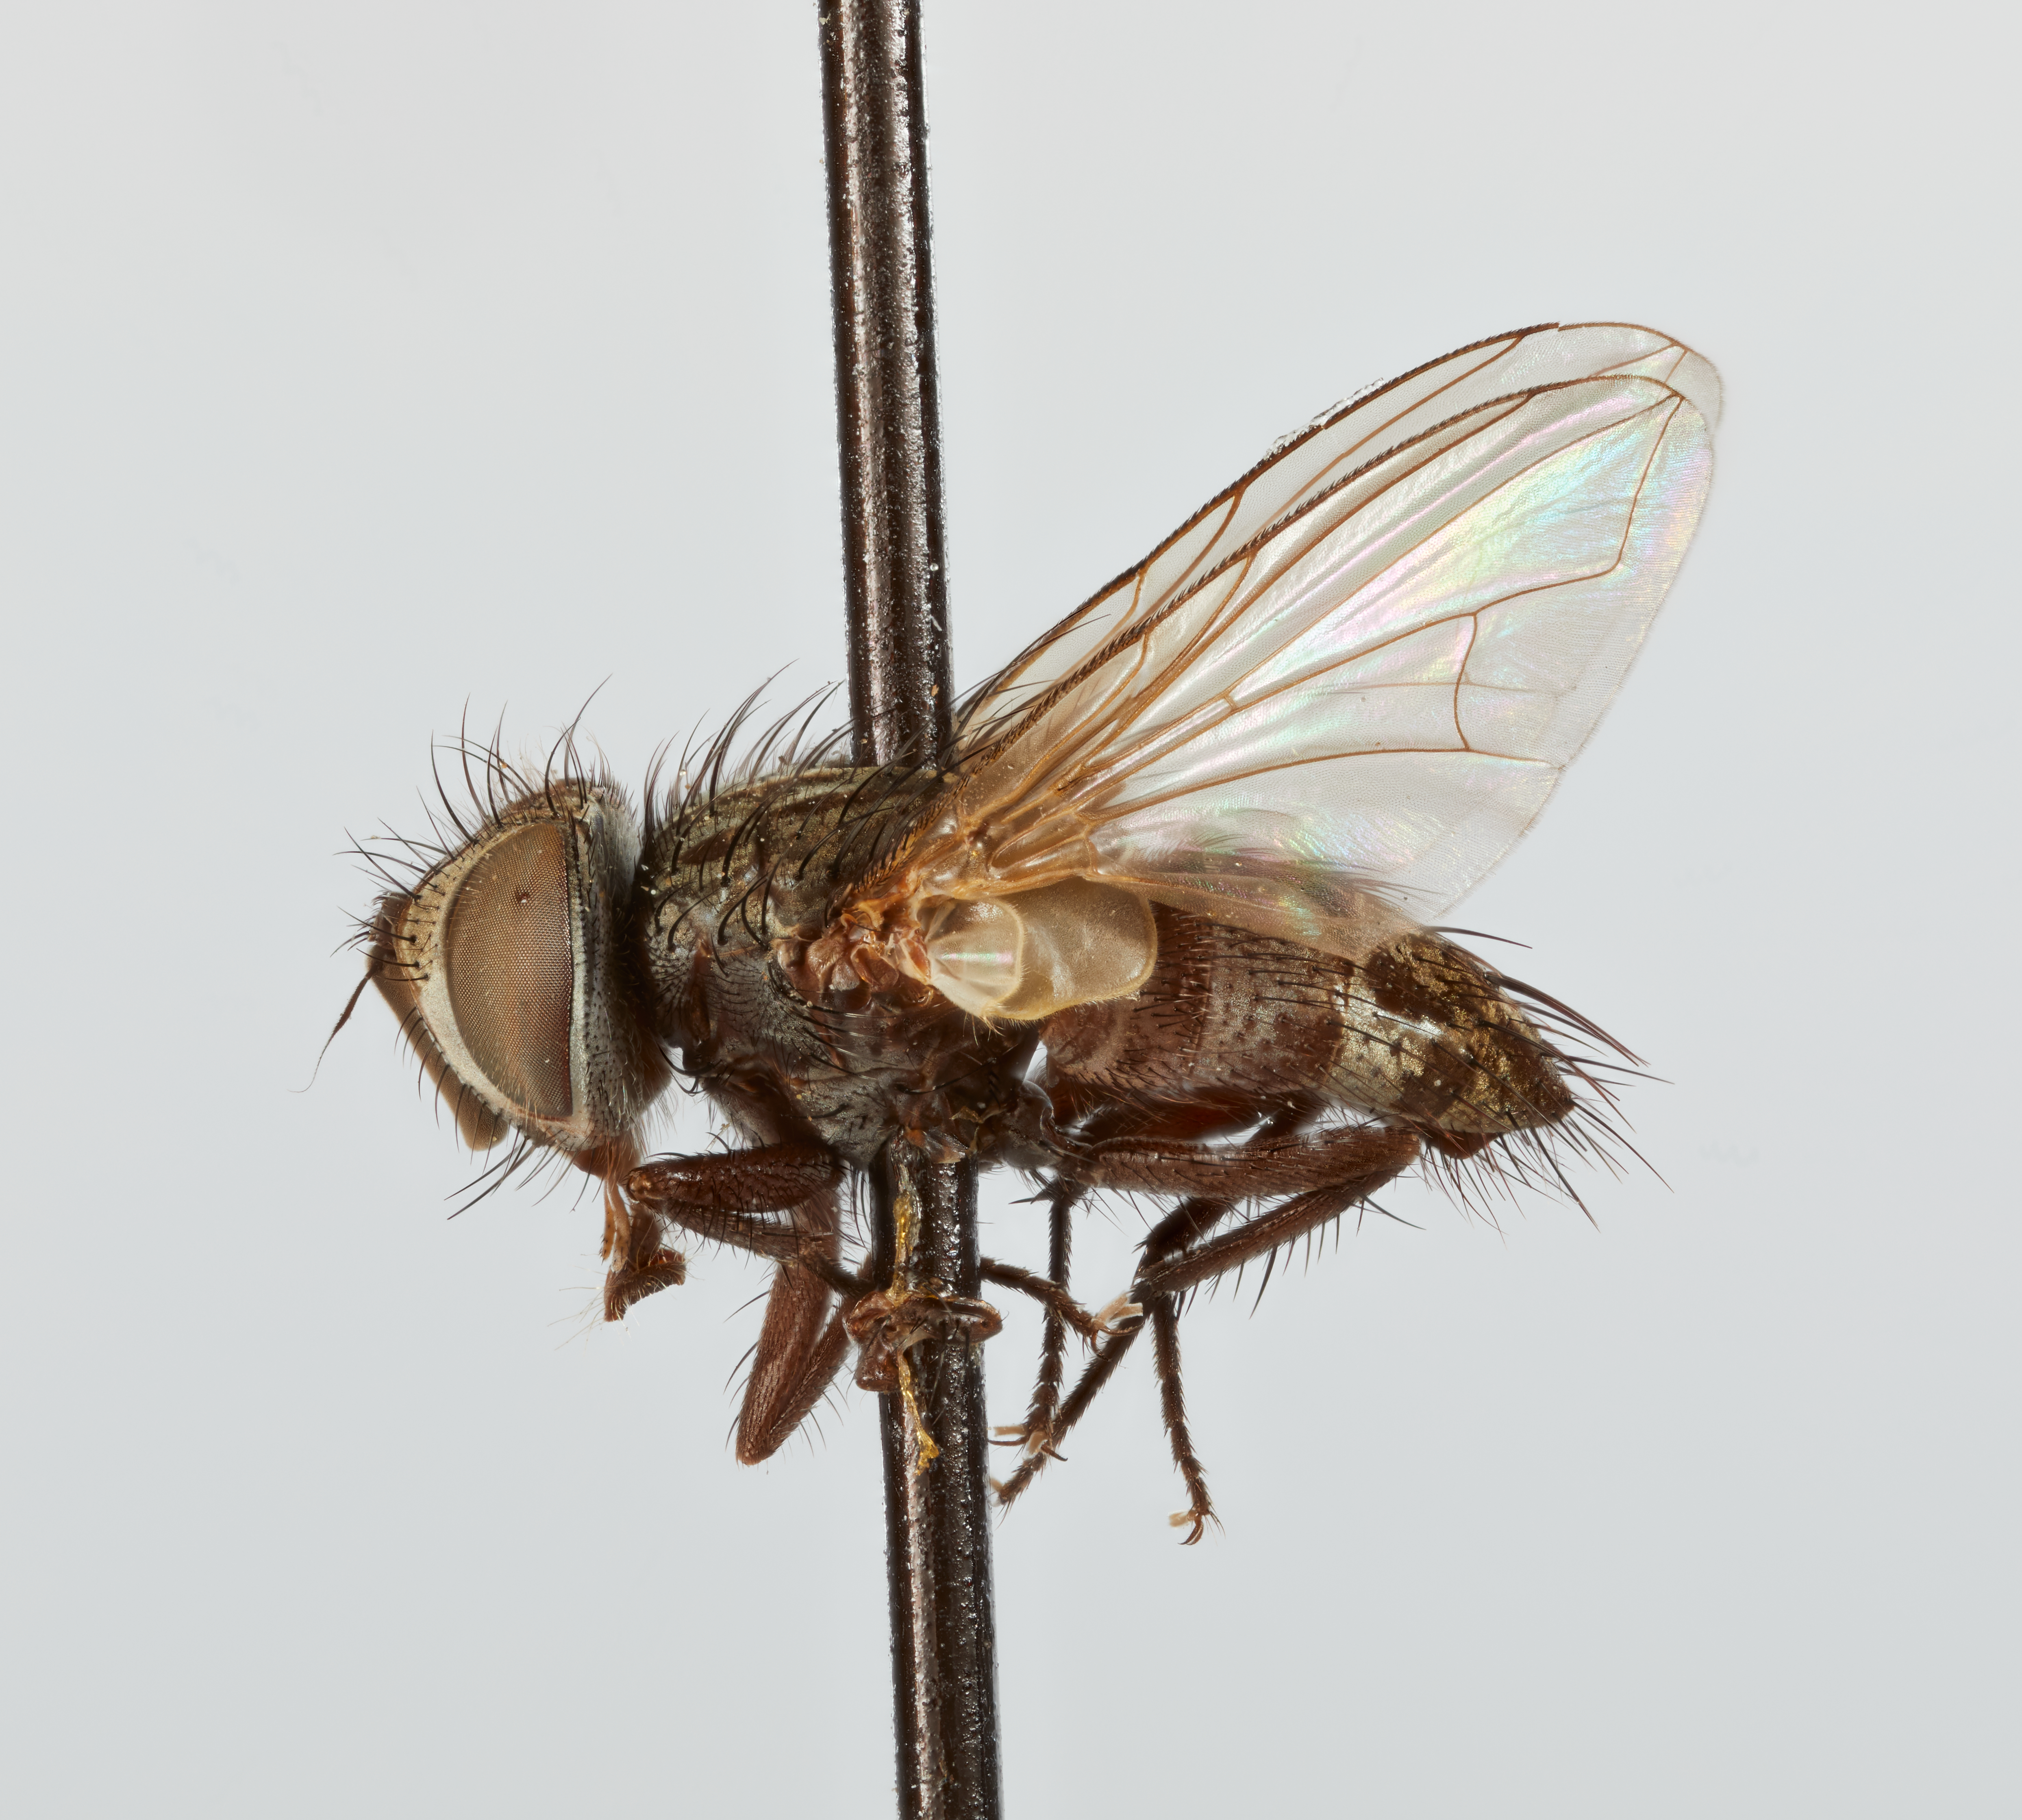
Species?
Phorocera festinans
